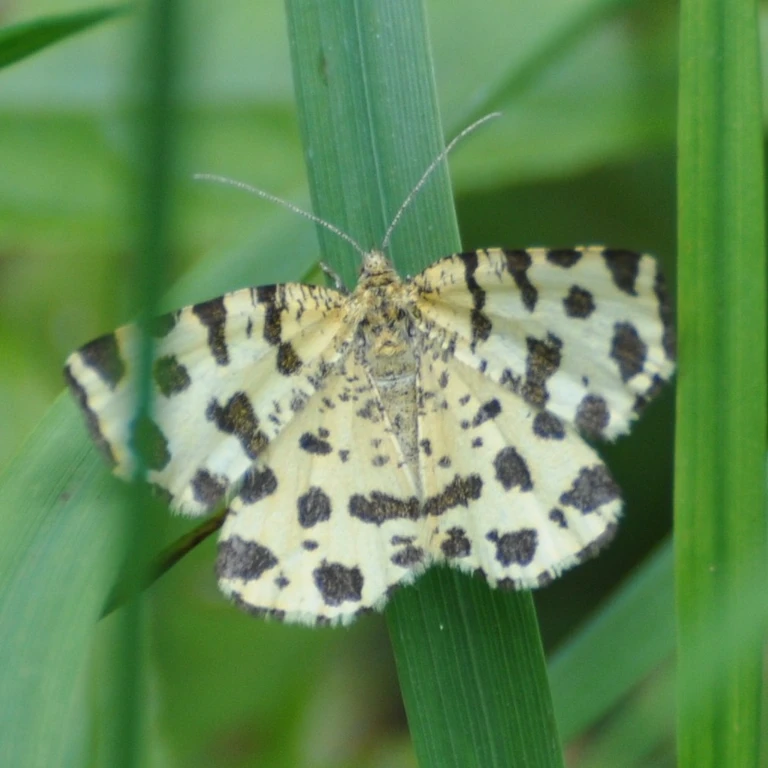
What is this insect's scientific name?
Pseudopanthera macularia
